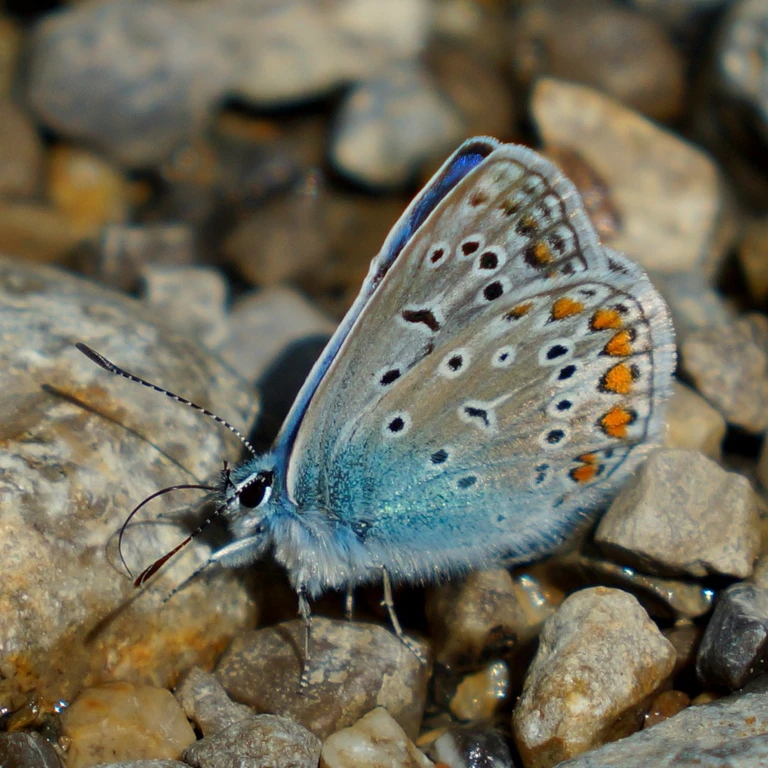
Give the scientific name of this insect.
Polyommatus icarus
